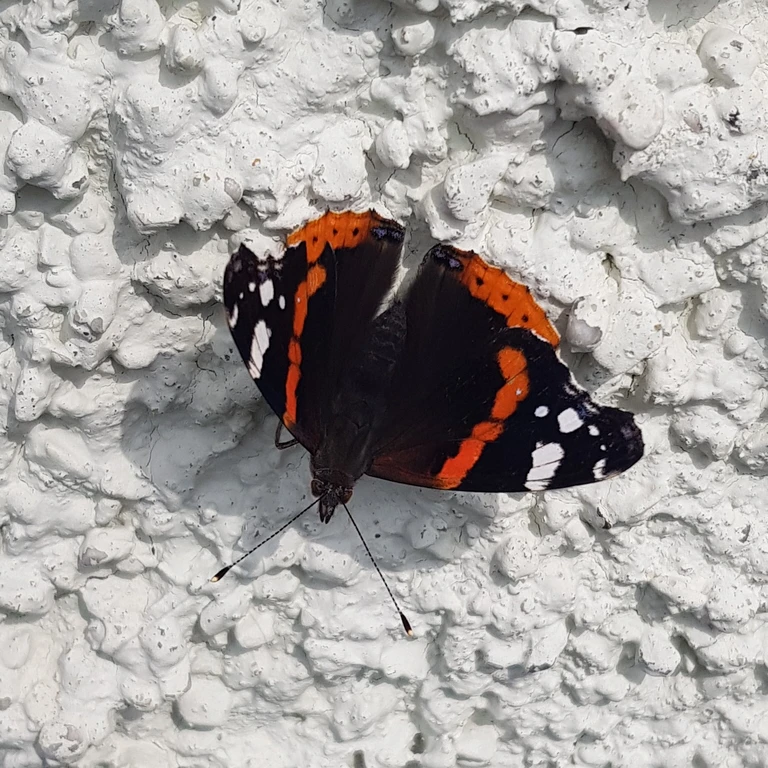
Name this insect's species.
Vanessa atalanta
